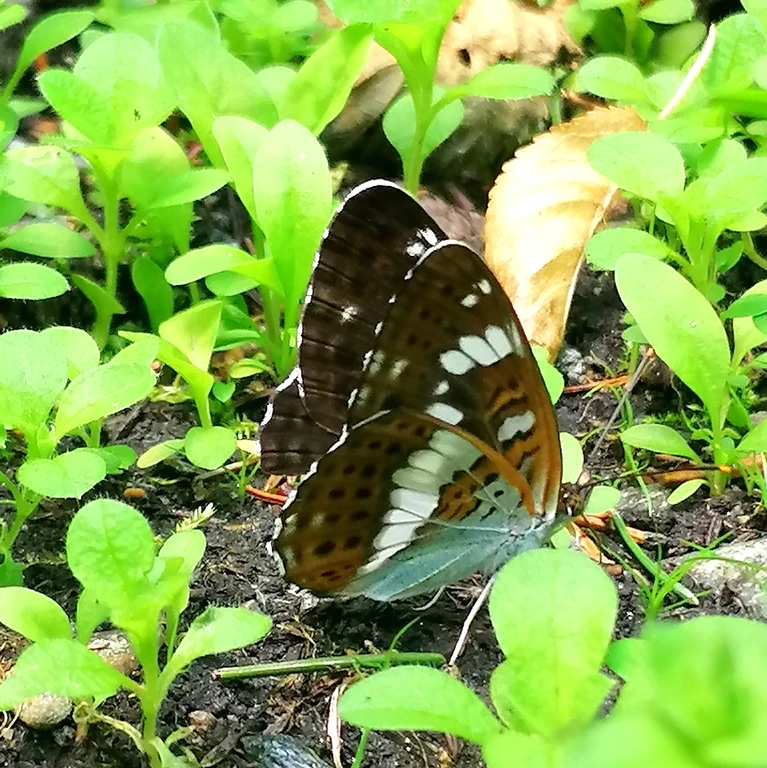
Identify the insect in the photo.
Limenitis camilla (also Ladoga camilla)
